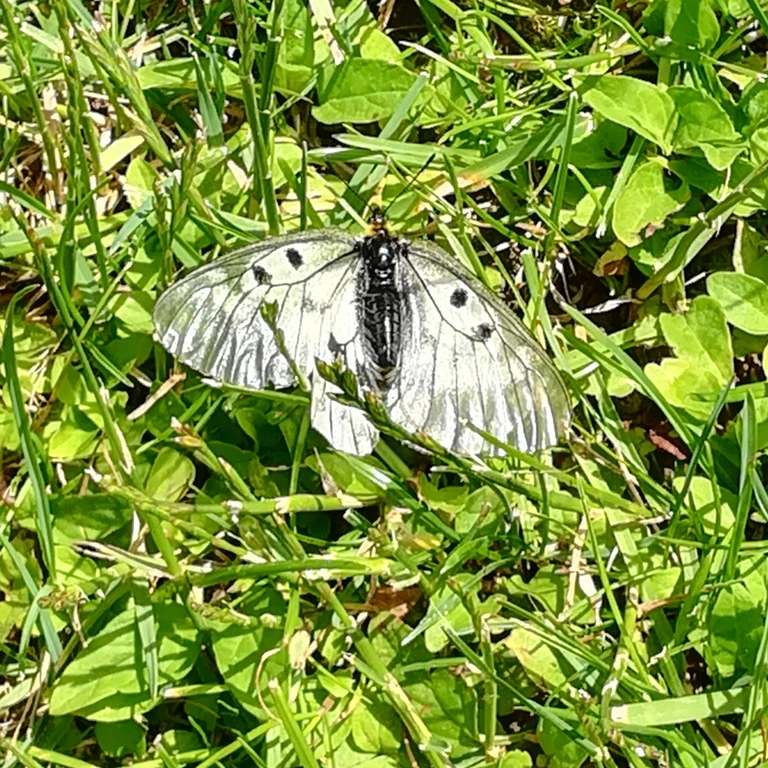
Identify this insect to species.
Parnassius mnemosyne
